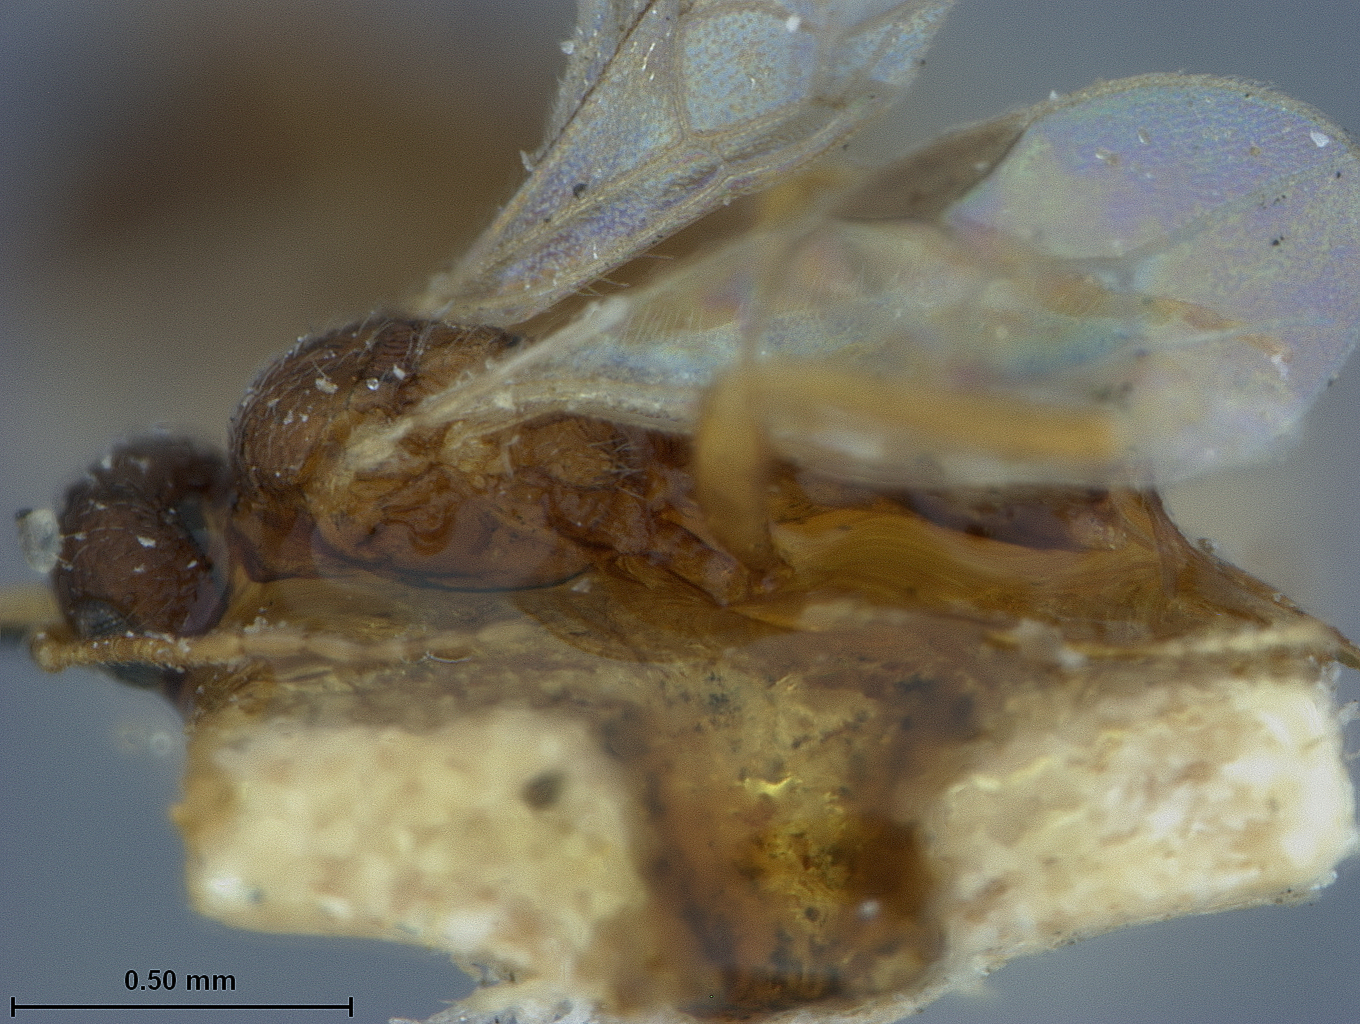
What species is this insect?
Chremmylus nigriceps
